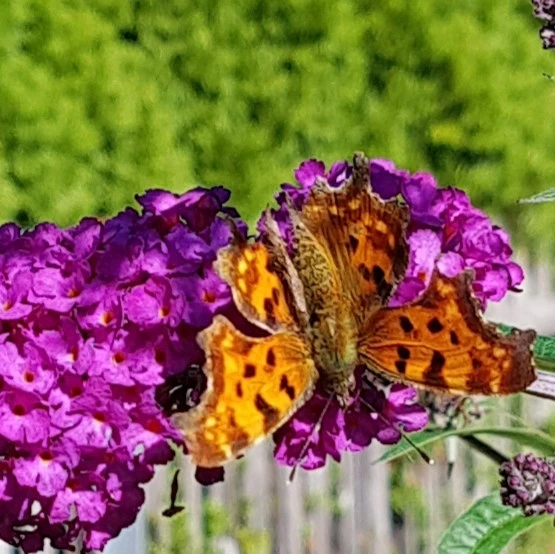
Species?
Polygonia c-album
